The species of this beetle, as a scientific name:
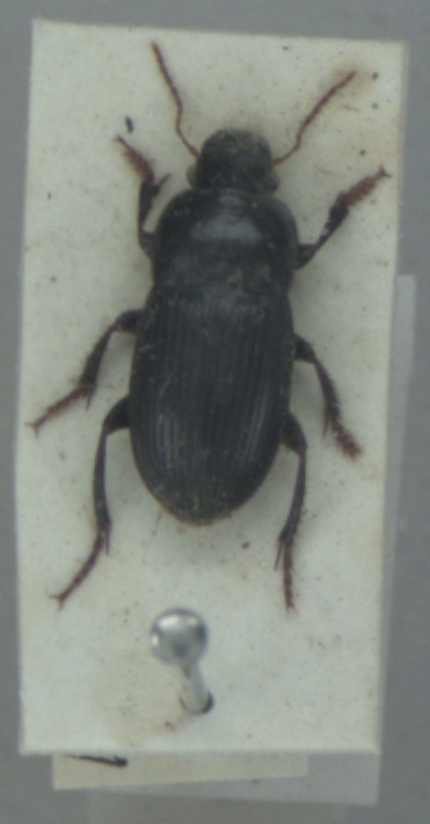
Harpalus tardus
